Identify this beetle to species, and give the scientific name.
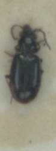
Bembidion doris
